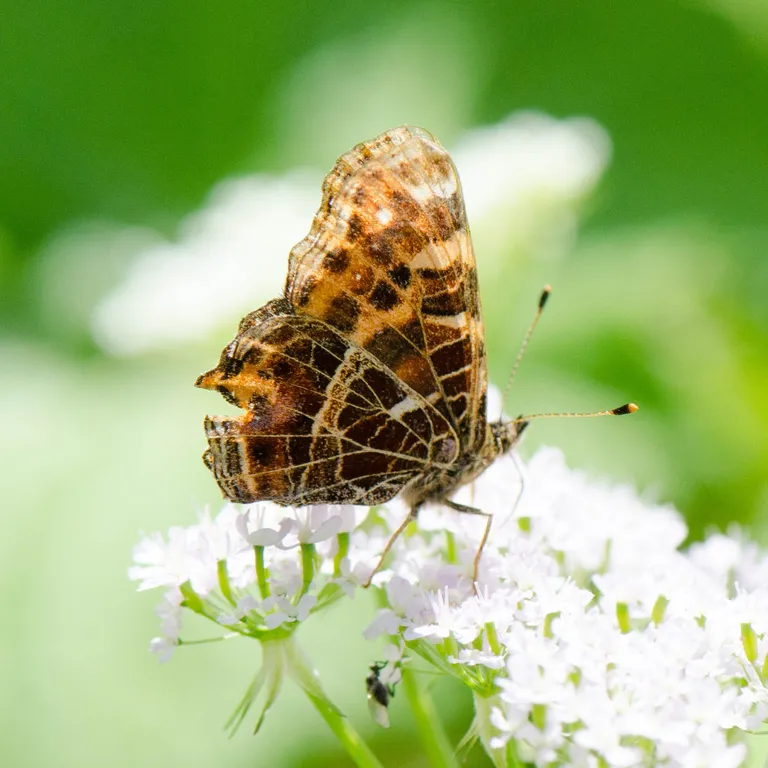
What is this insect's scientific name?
Araschnia levana
